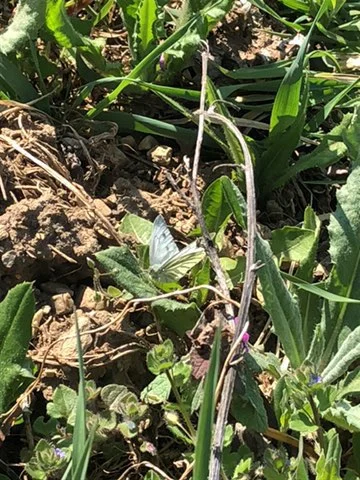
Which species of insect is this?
Pieris napi
